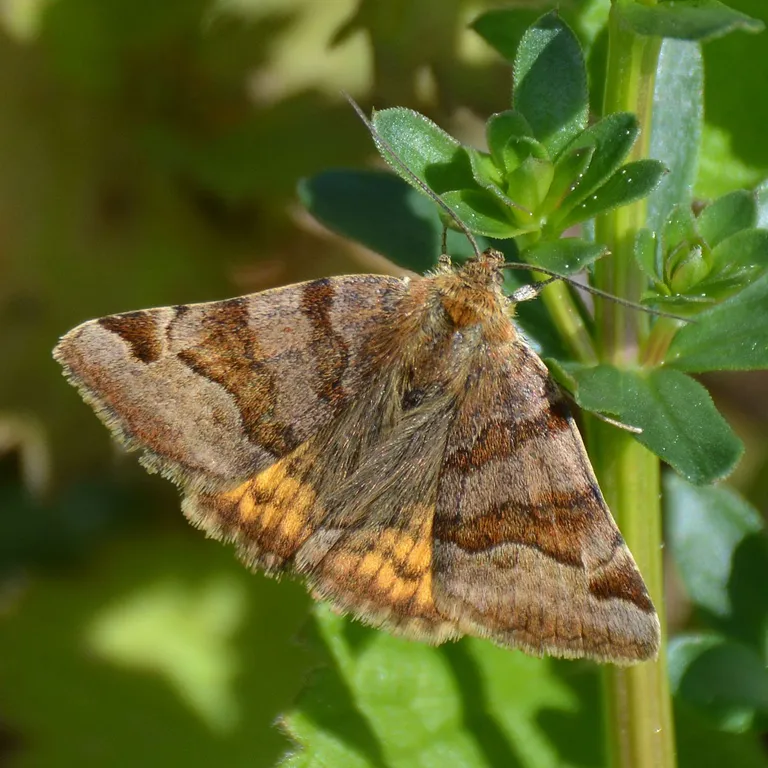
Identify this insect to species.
Euclidia glyphica
